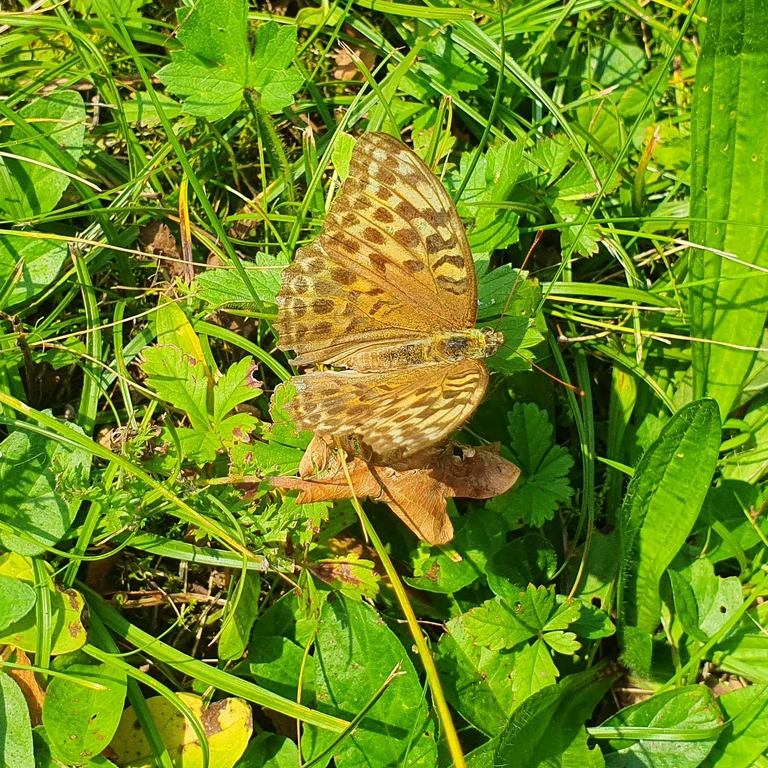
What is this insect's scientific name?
Argynnis paphia
